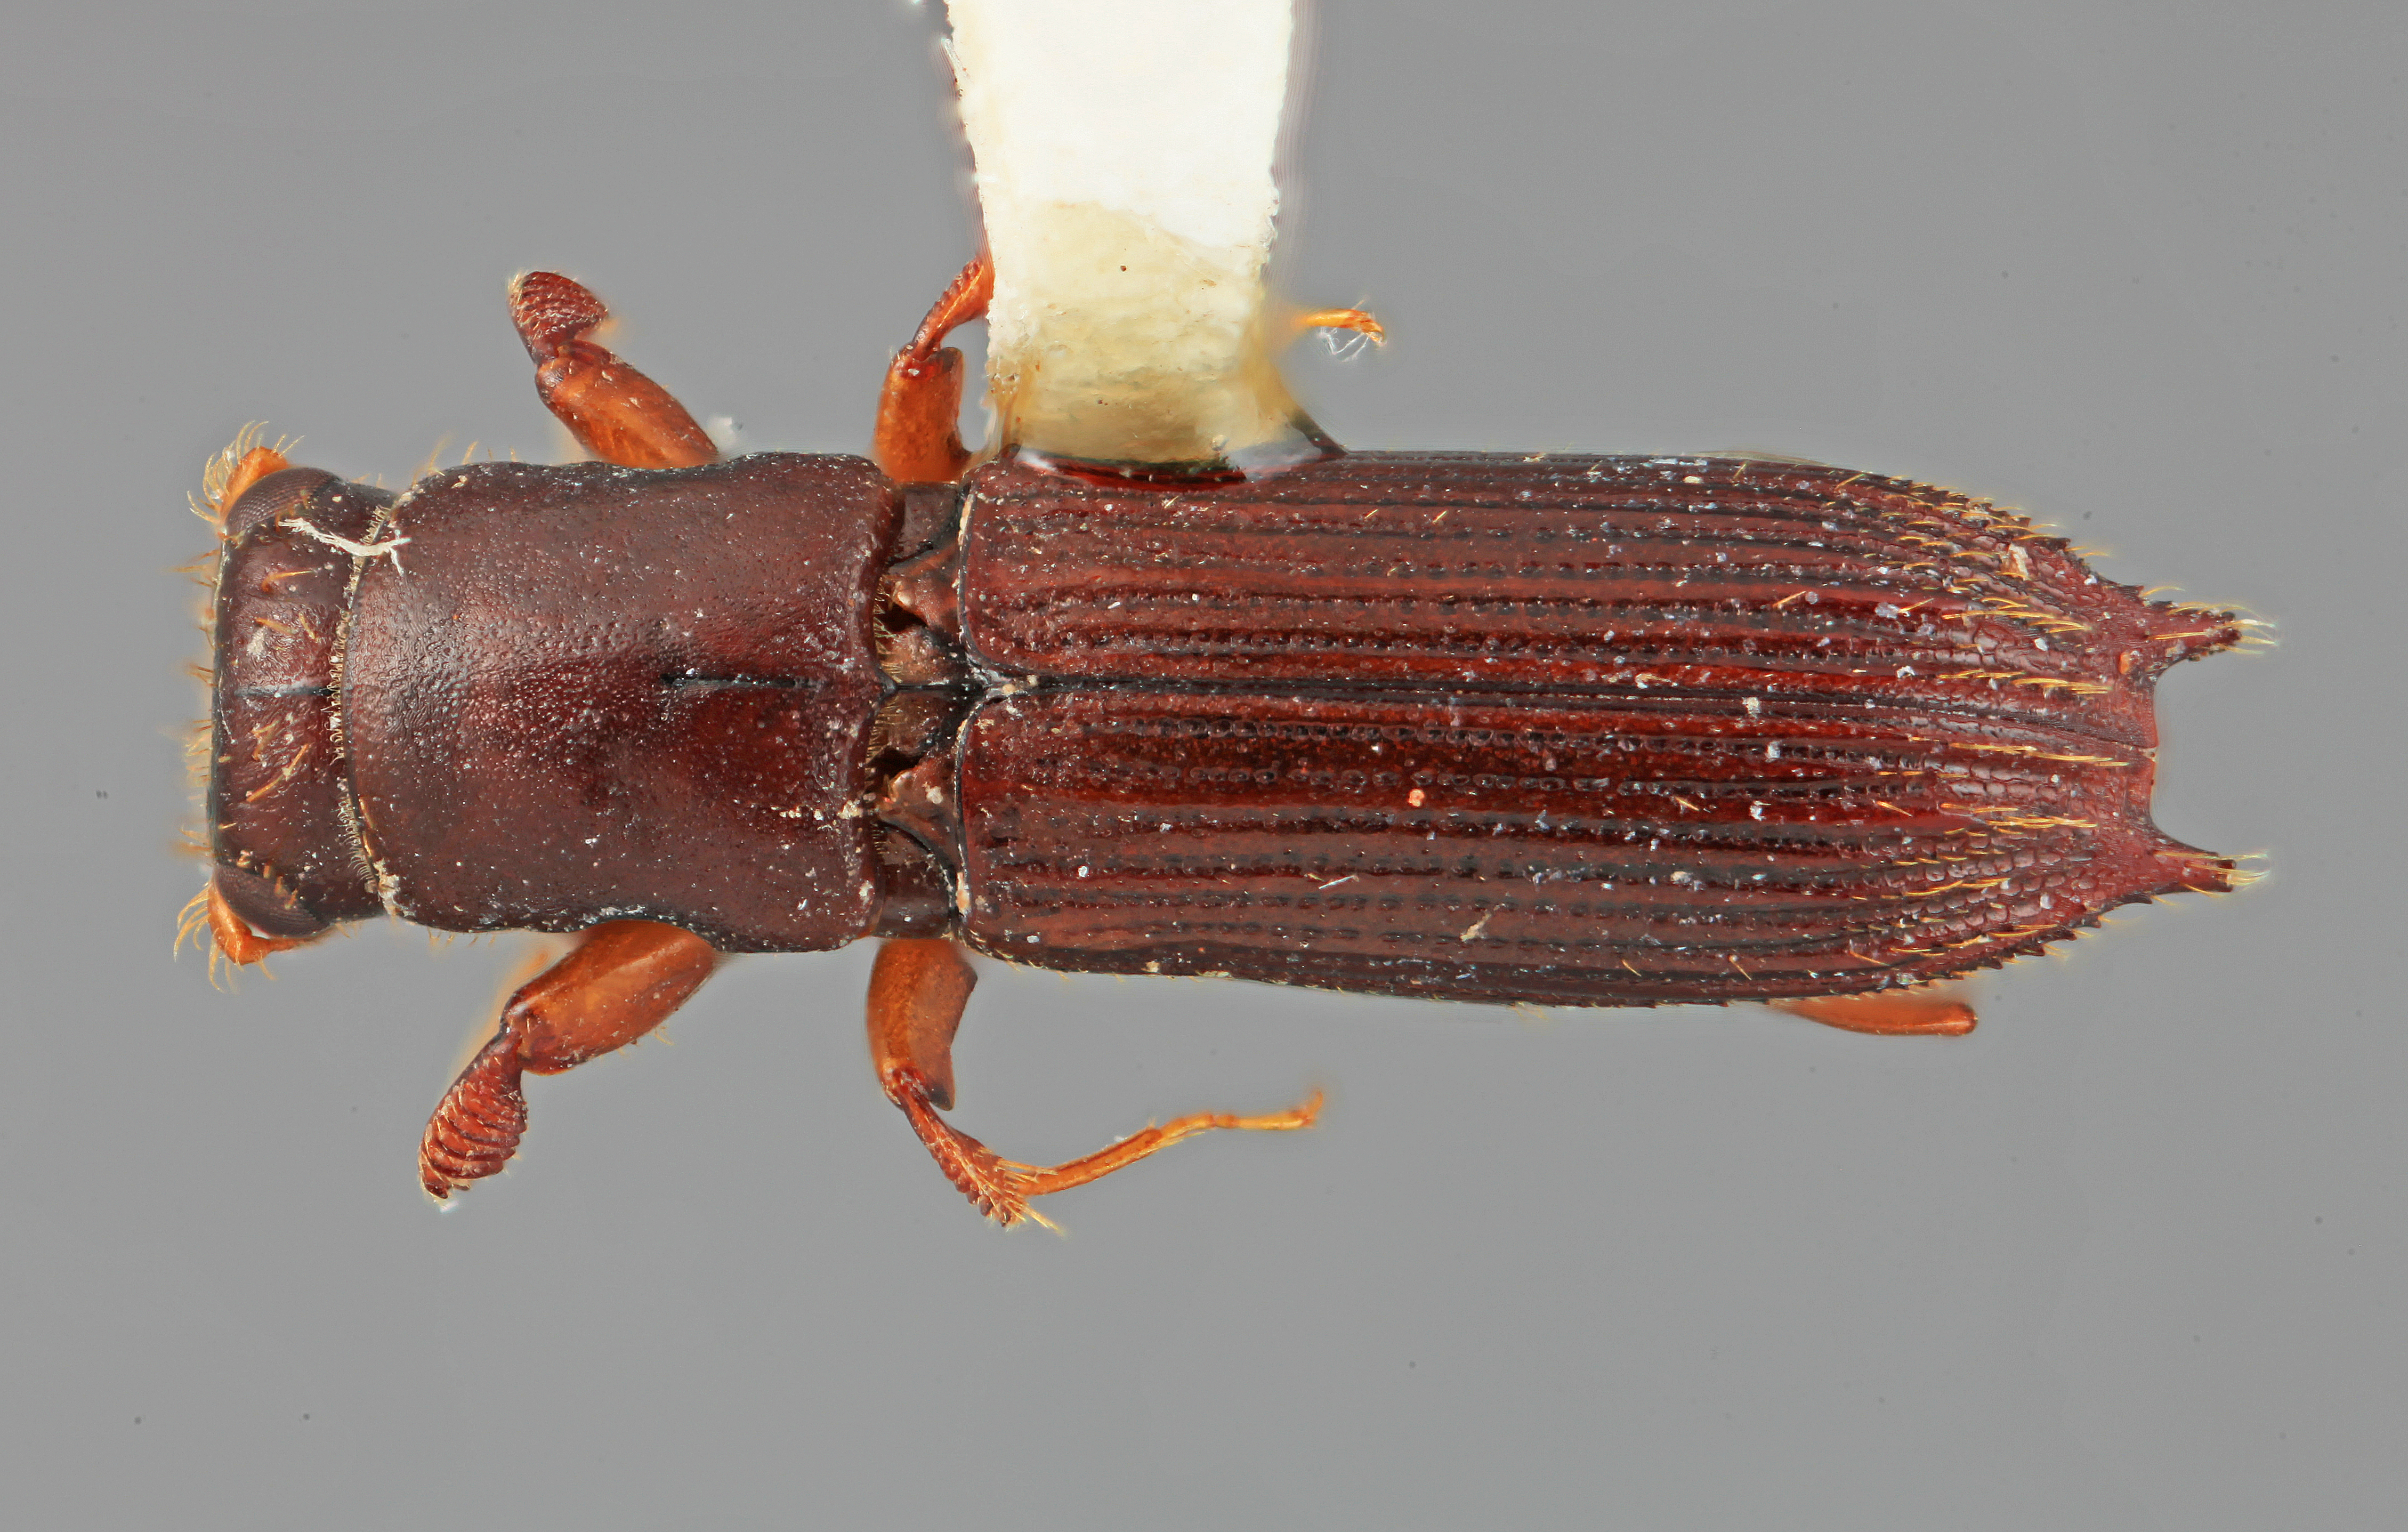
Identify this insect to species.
Platypus longius
